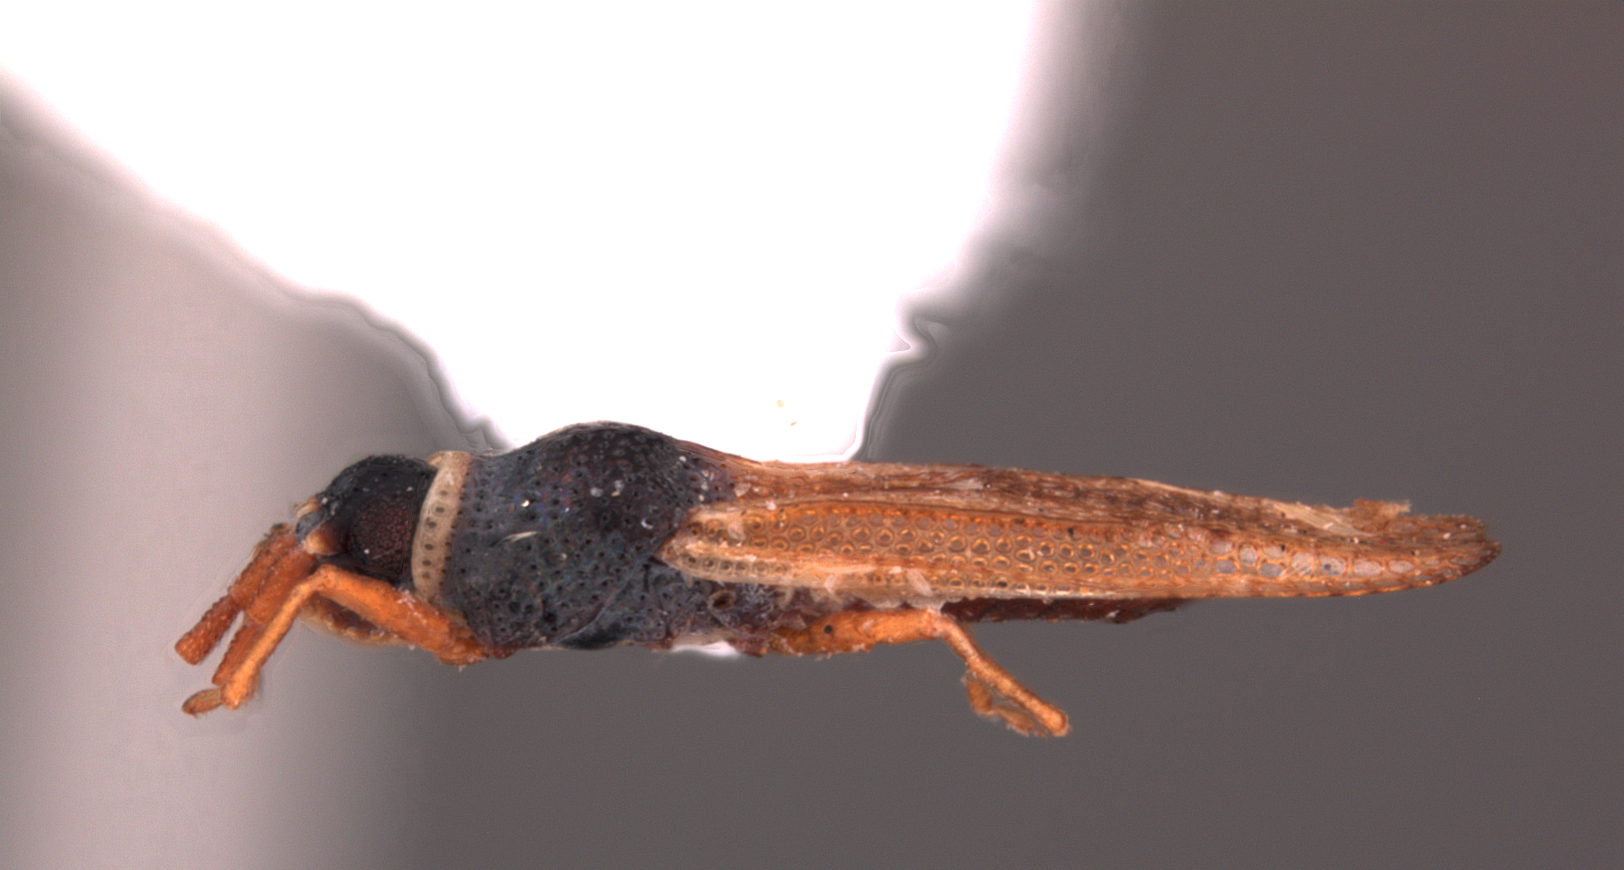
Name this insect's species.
Serenthia sedalis
